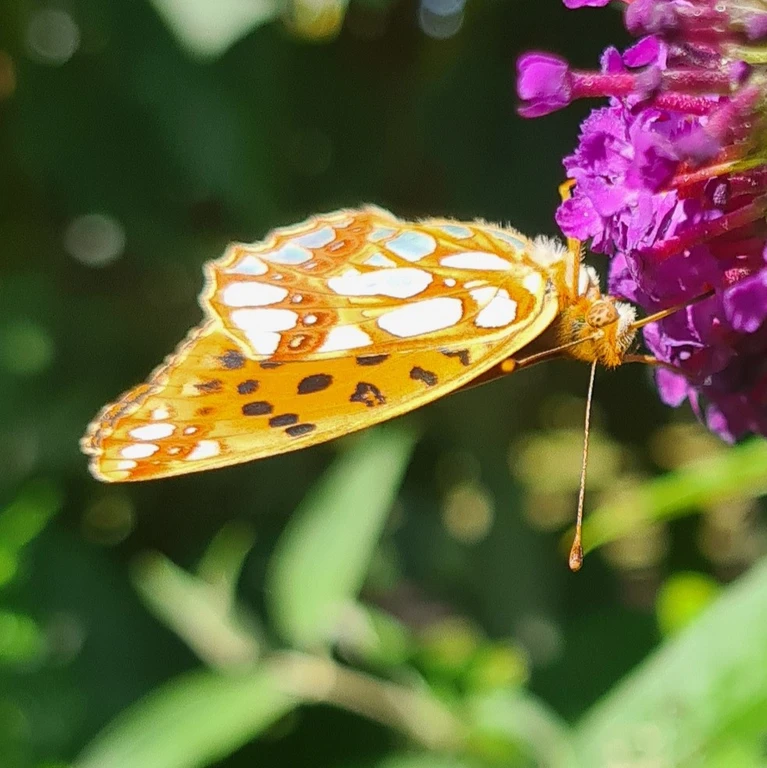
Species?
Issoria lathonia
